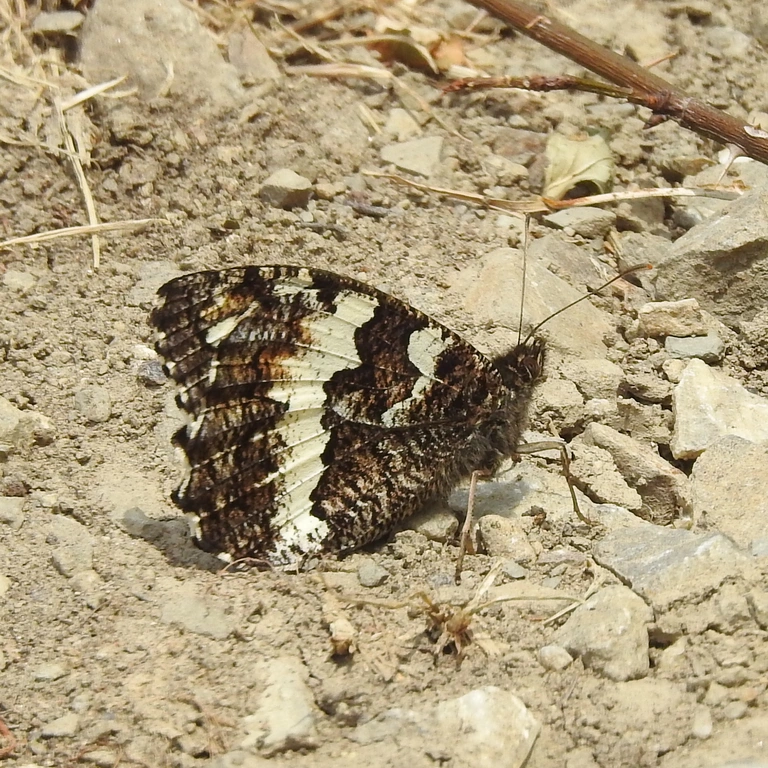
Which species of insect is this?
Brintesia circe
